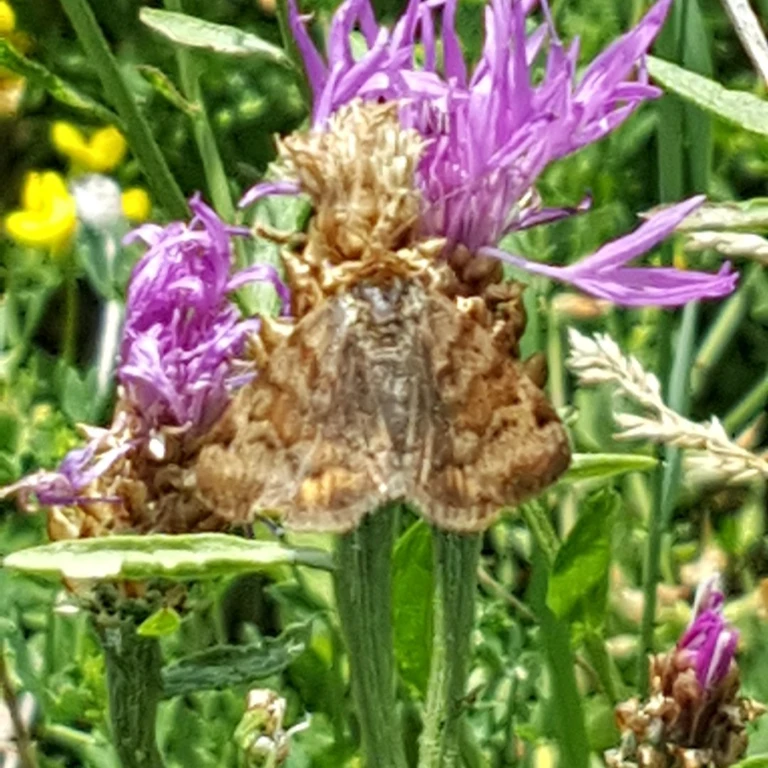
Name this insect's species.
Euclidia glyphica
